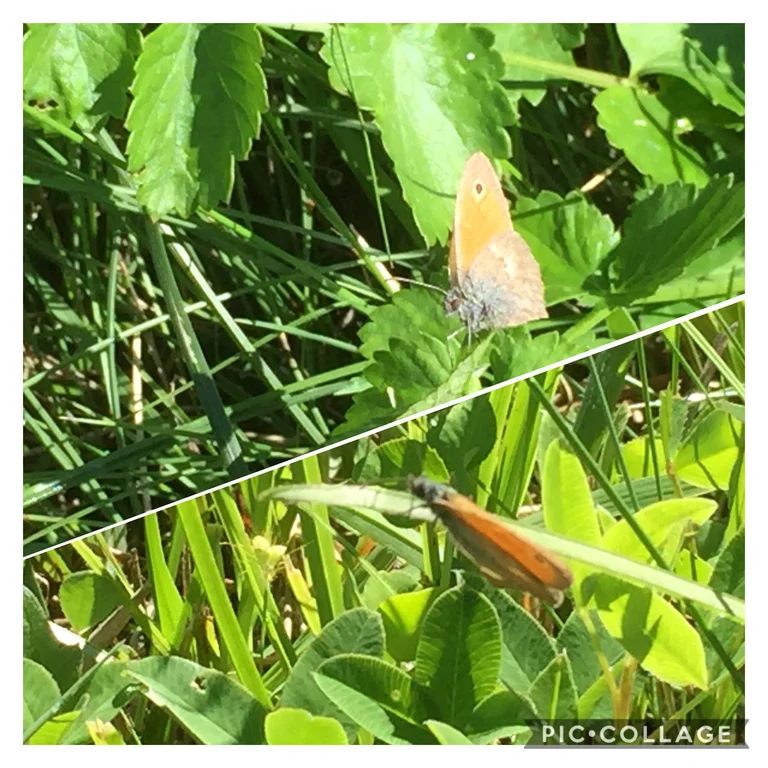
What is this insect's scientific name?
Coenonympha pamphilus
